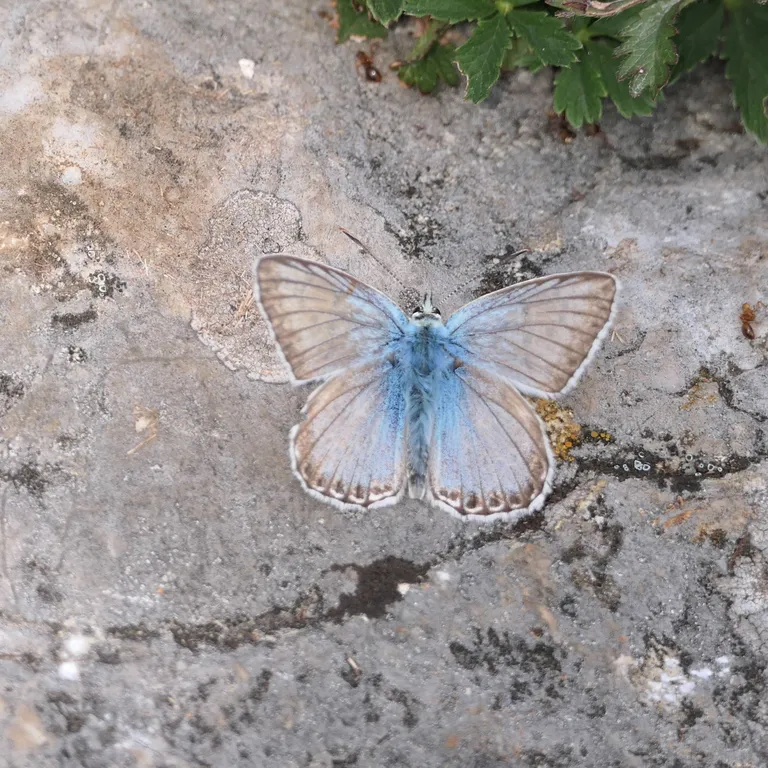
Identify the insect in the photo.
Lysandra coridon
